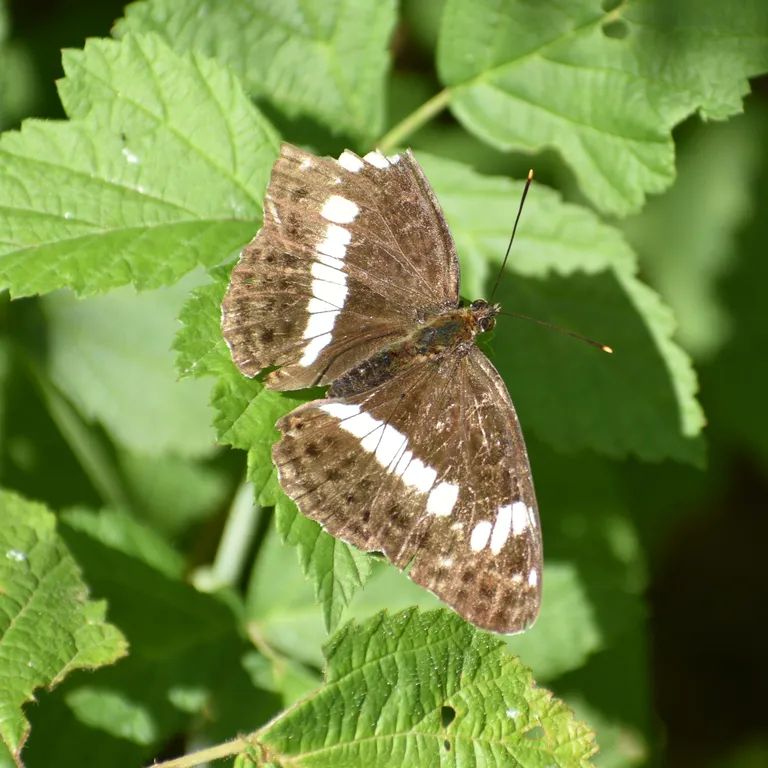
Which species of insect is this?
Limenitis camilla (also Ladoga camilla)
